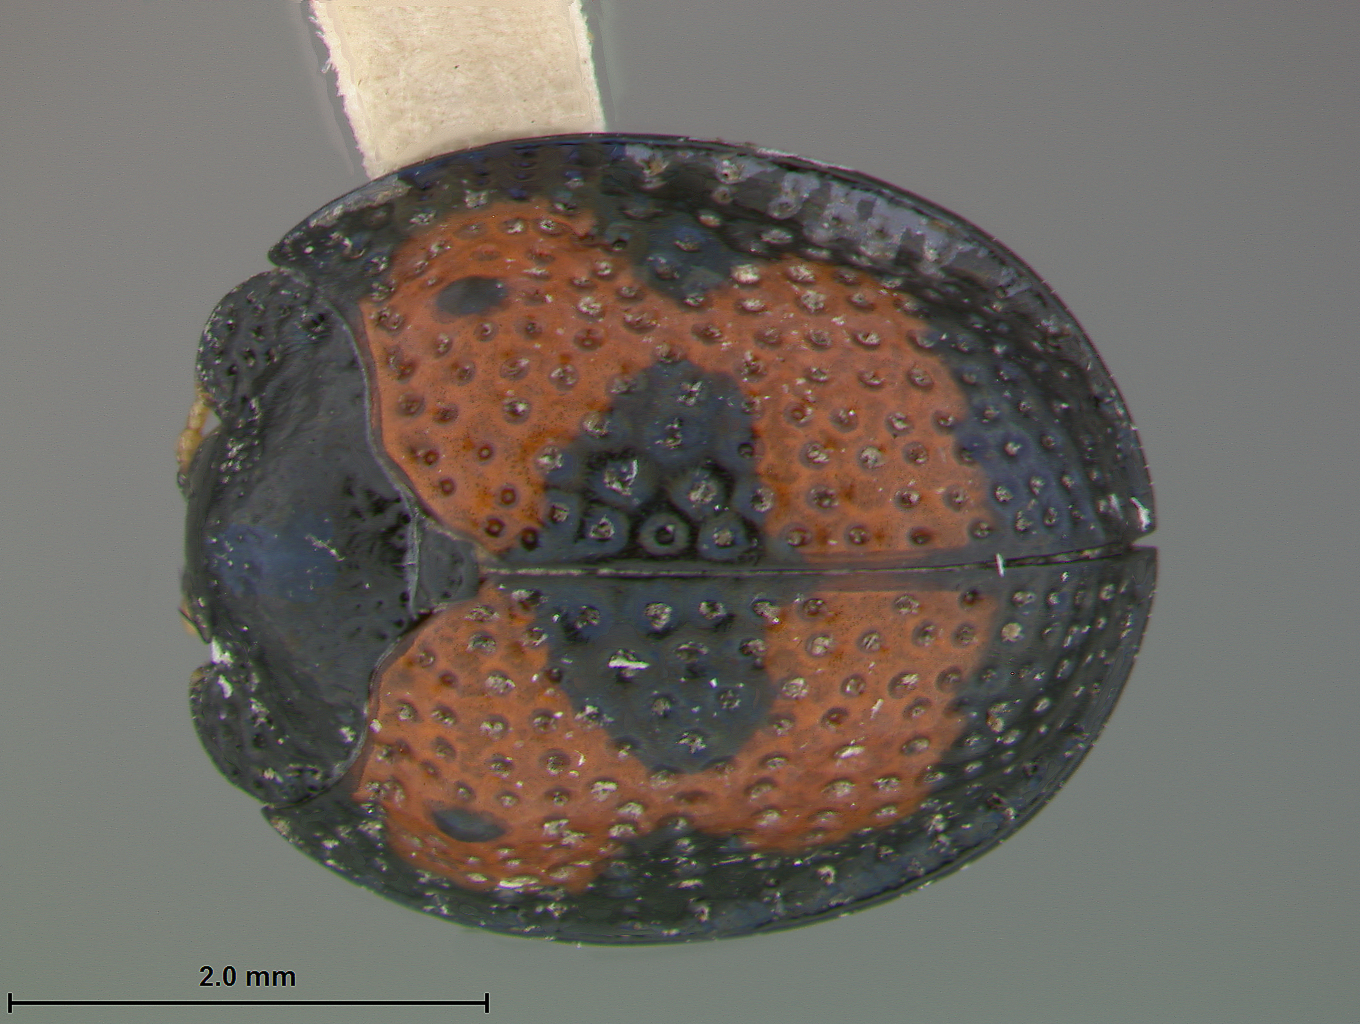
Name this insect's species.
Hemisphaerota quadrimaculata
